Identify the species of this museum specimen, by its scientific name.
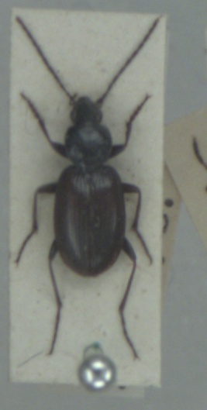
Agonum fuliginosum
